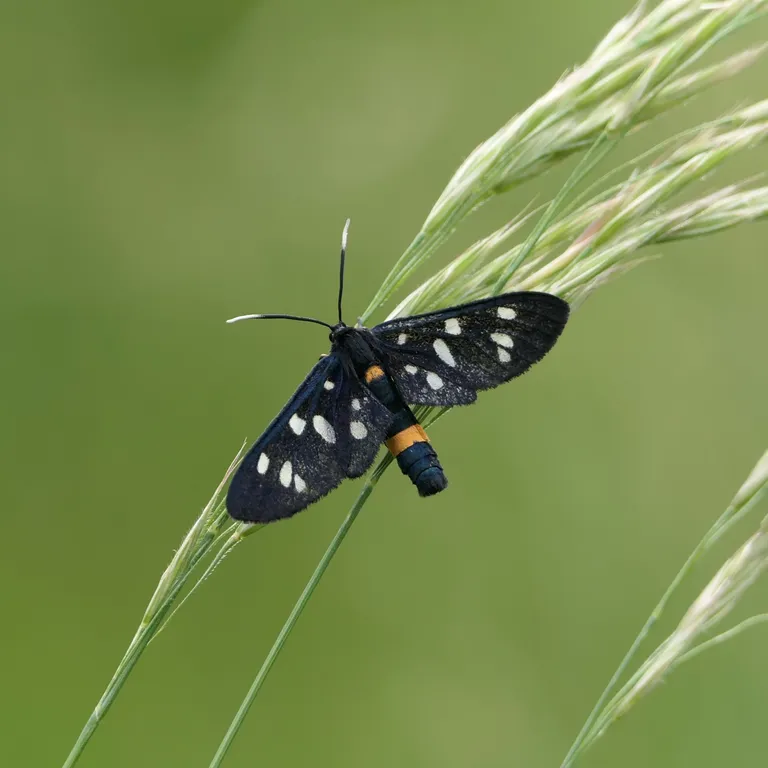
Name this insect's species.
Amata phegea
